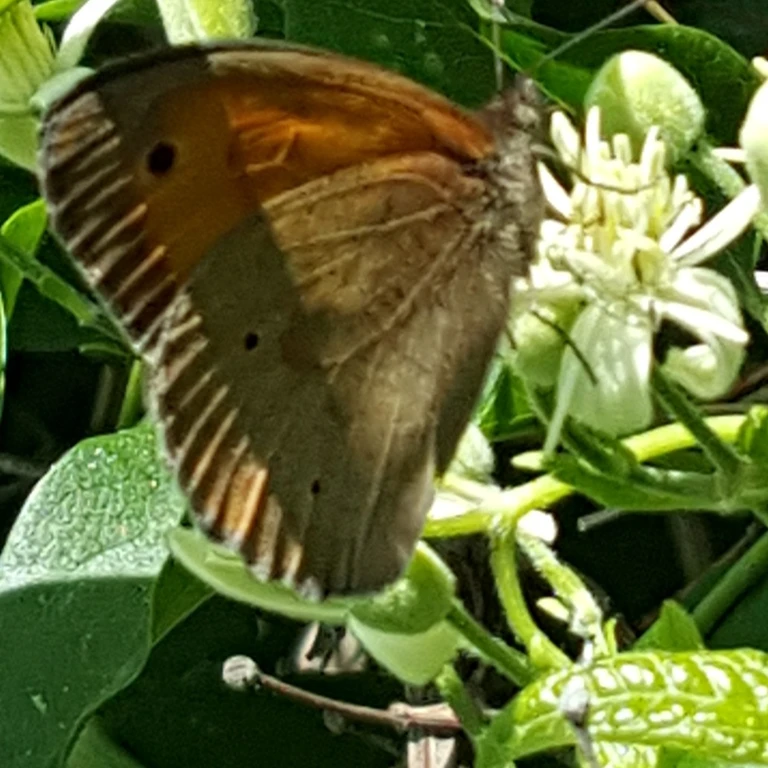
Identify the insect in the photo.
Maniola jurtina
